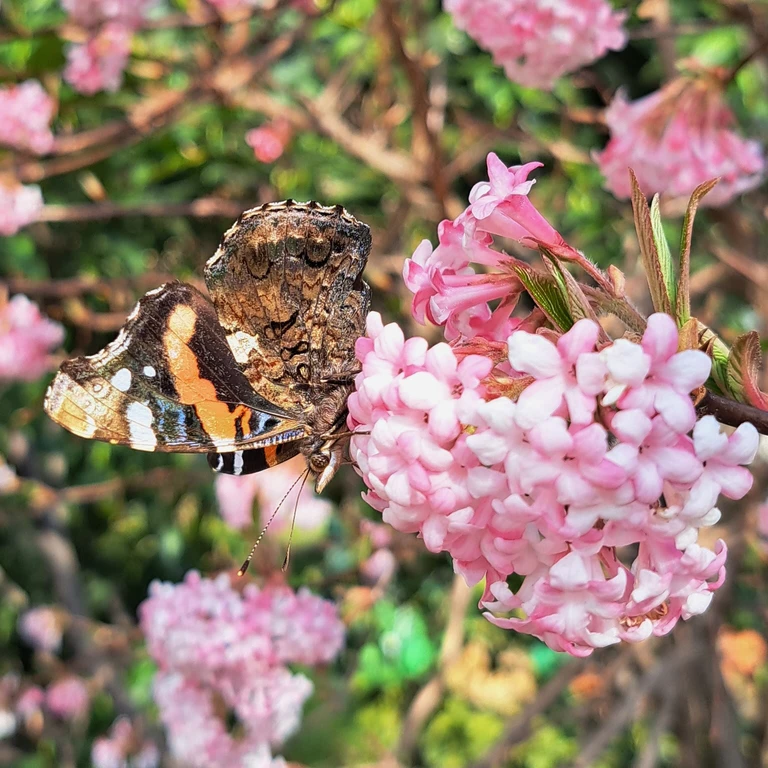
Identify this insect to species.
Vanessa atalanta
